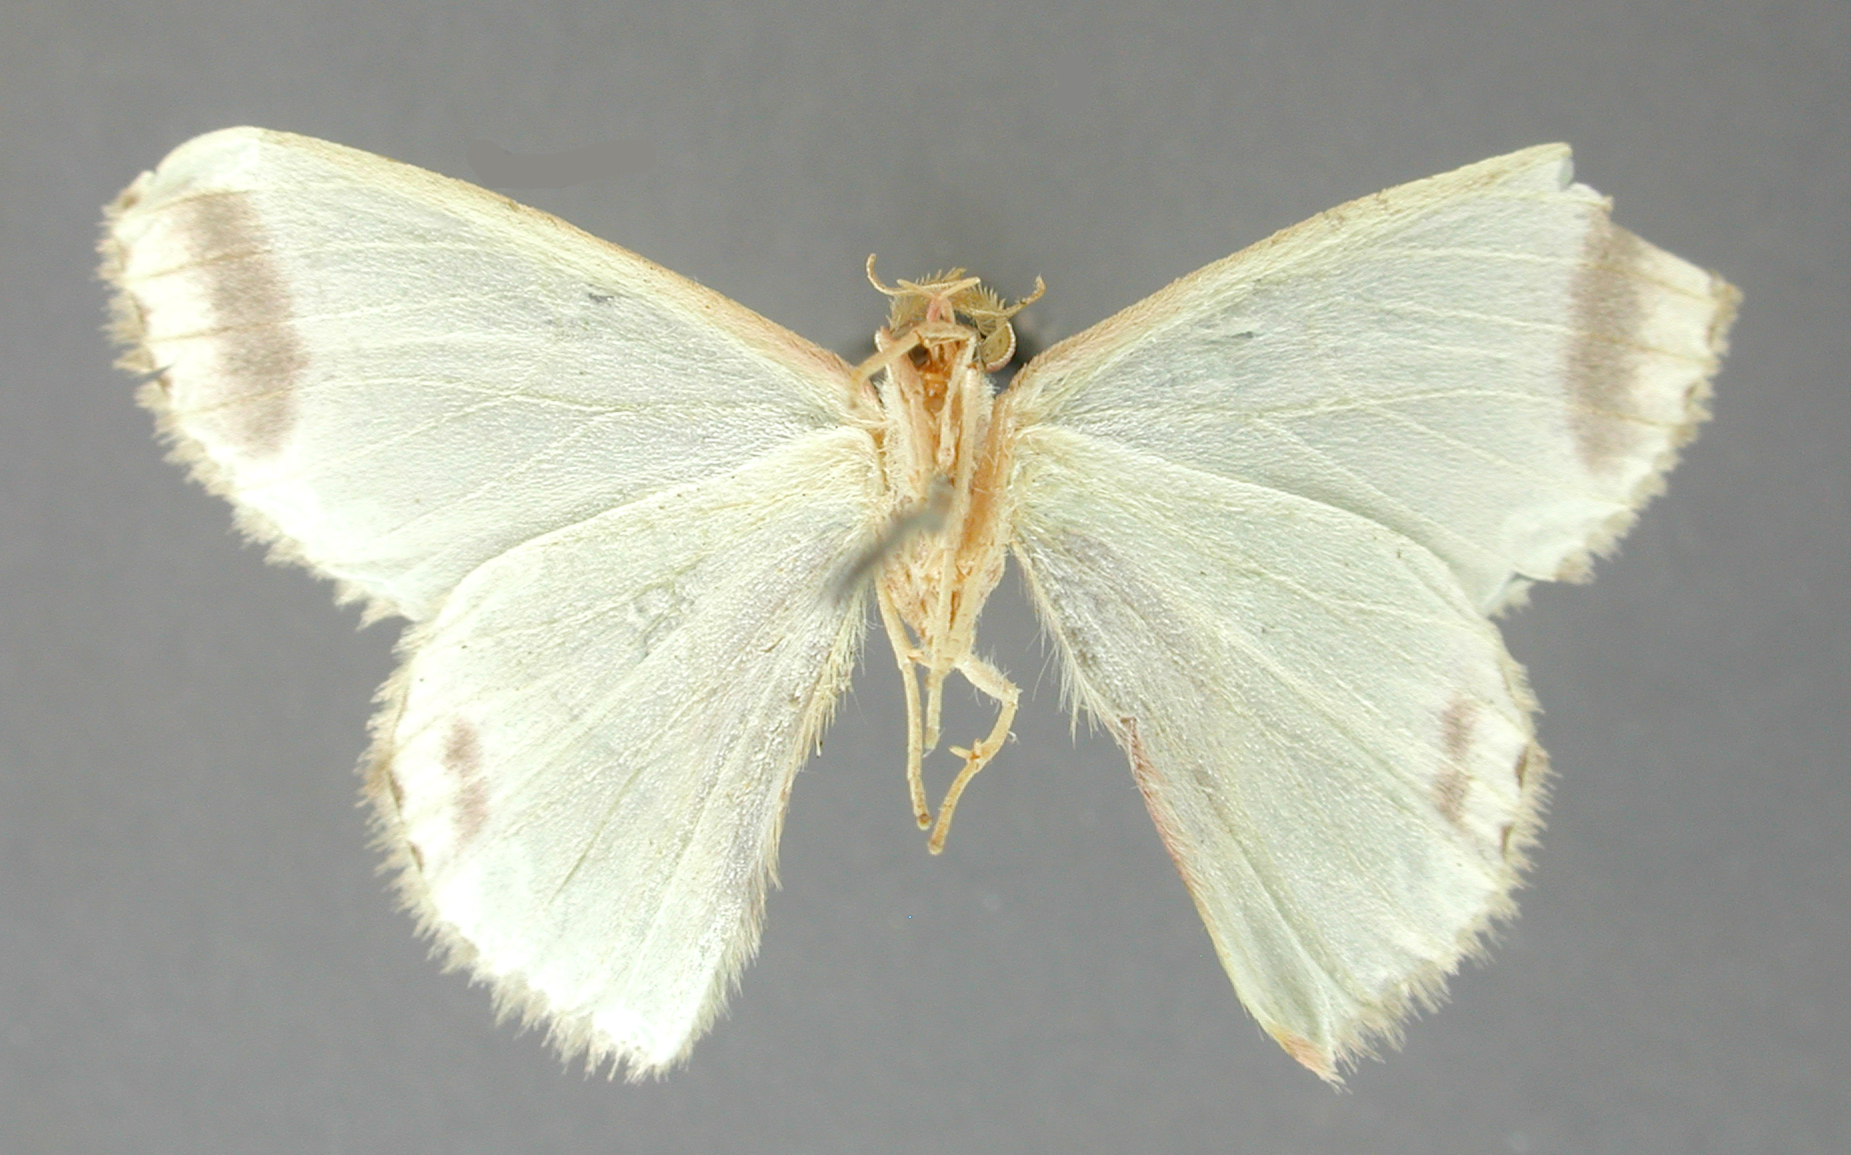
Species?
Racheolopha conversa
